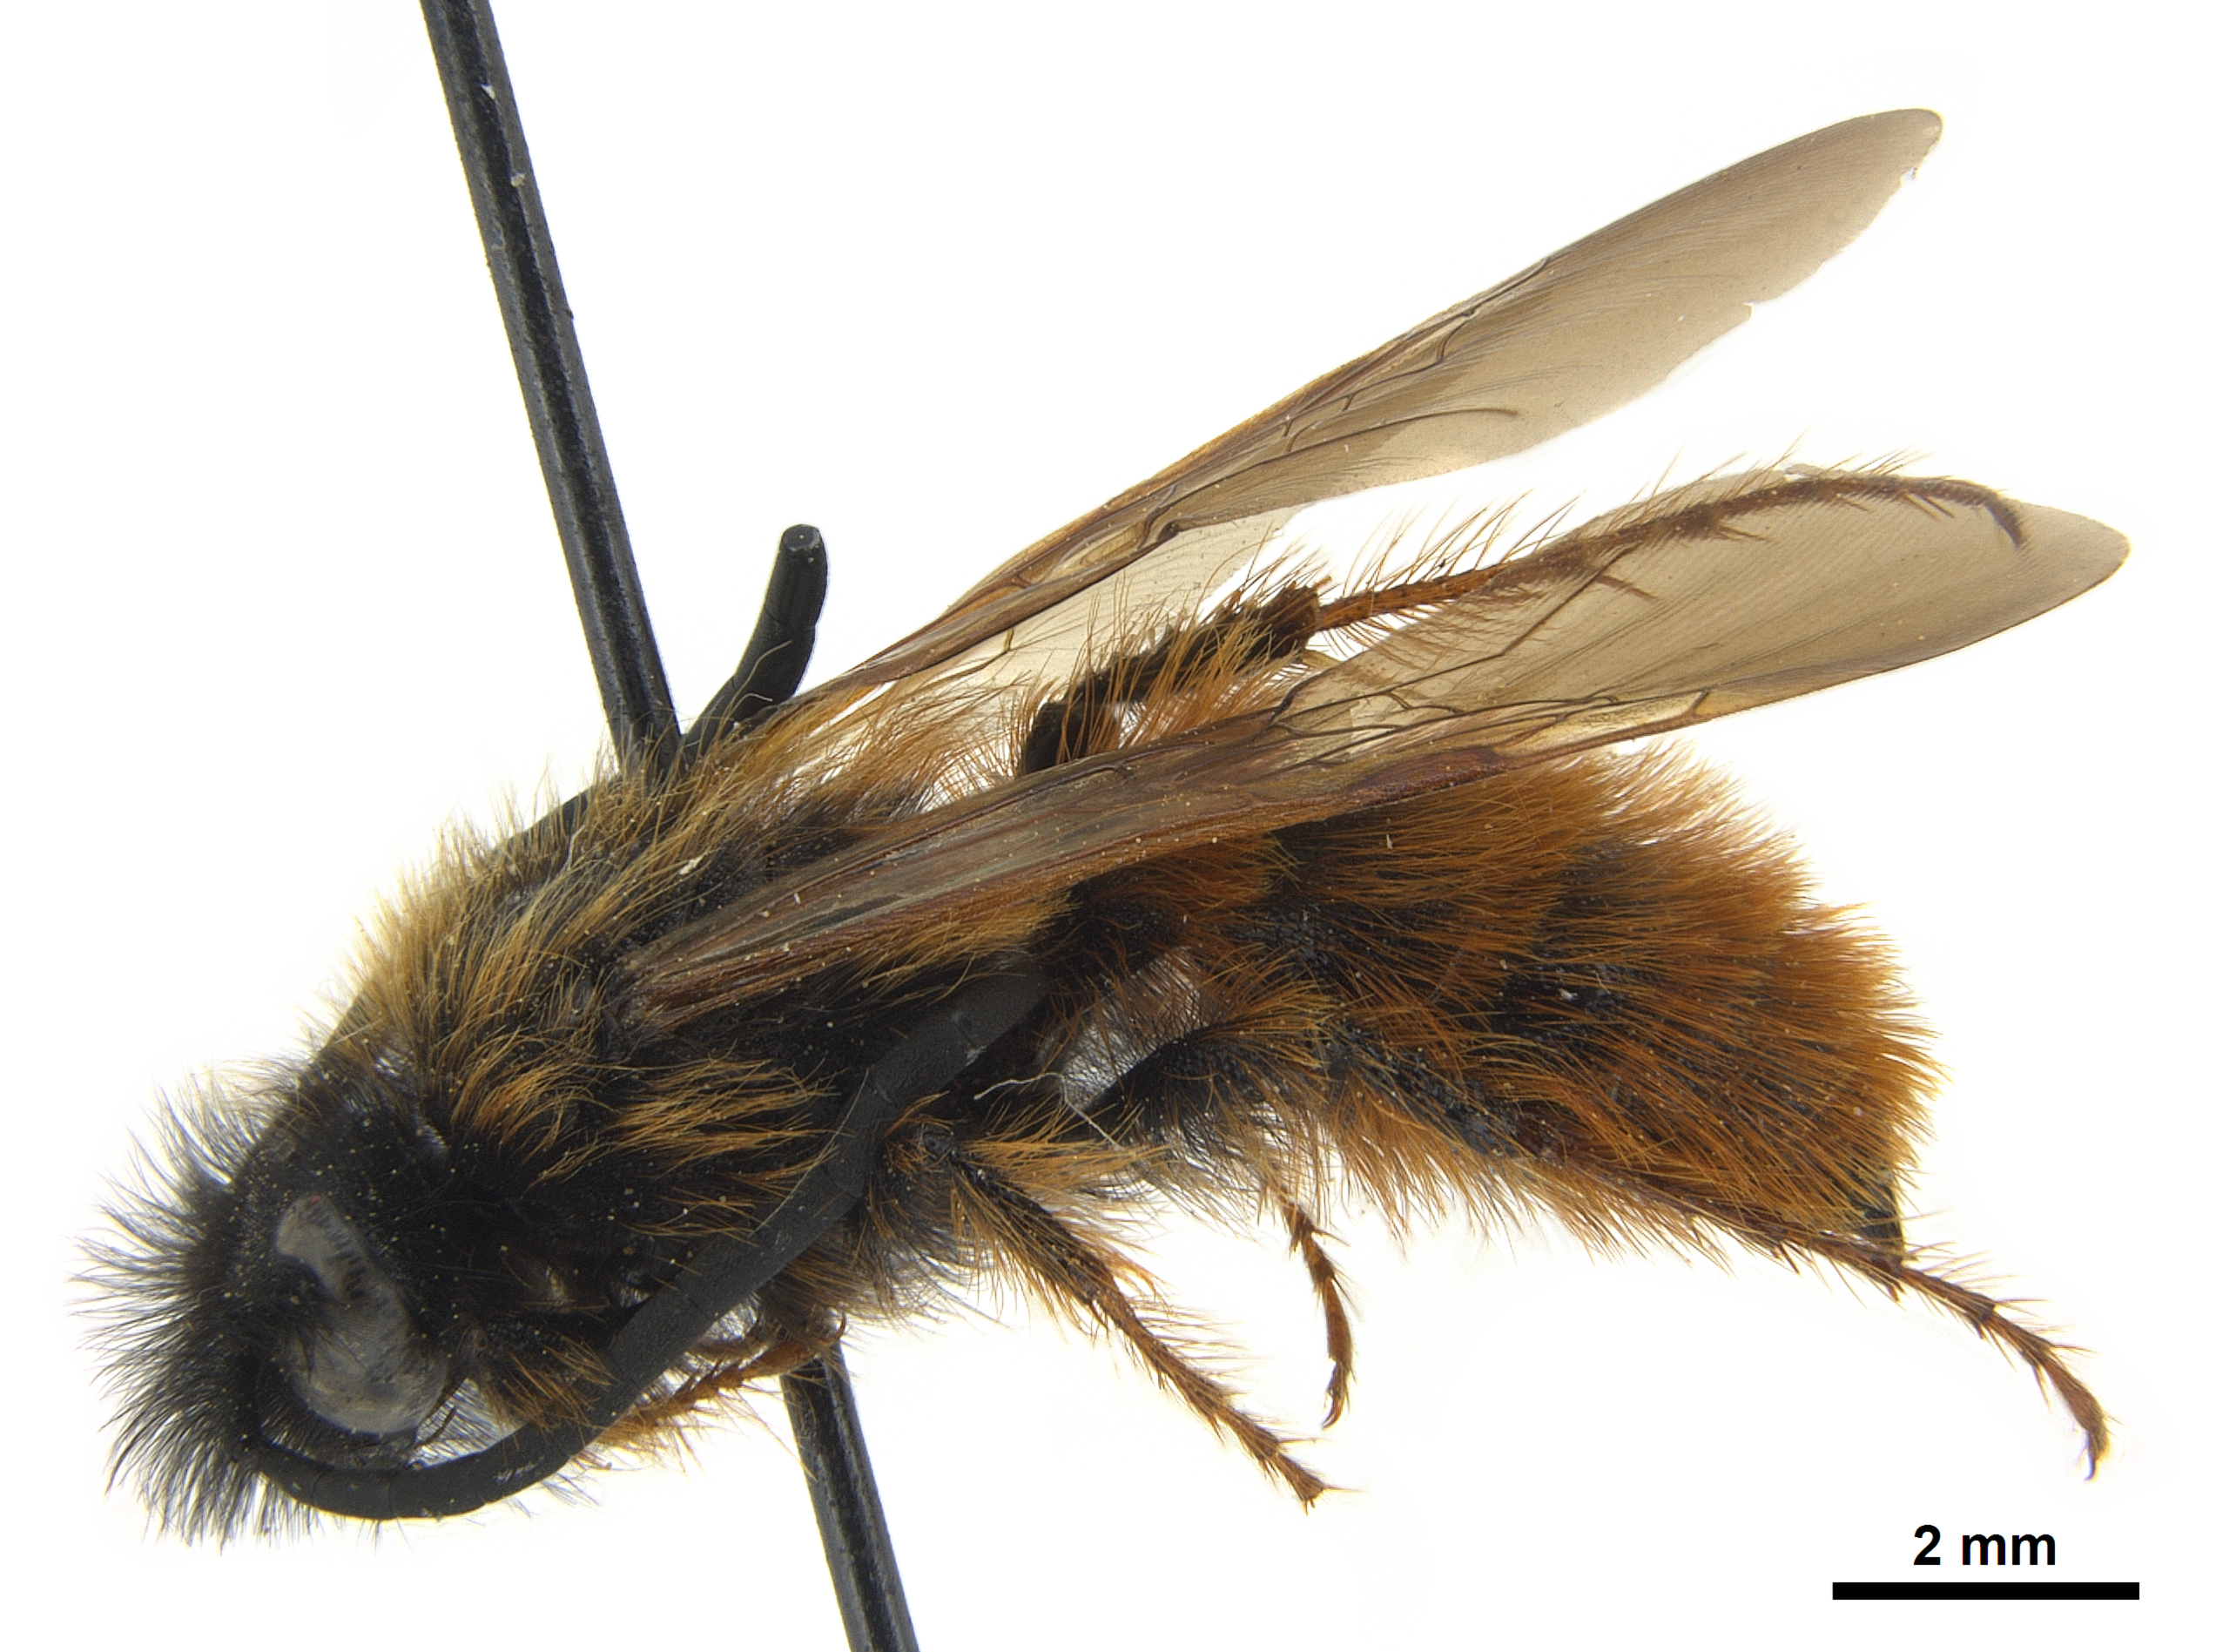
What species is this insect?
Dasyscolia ciliata
